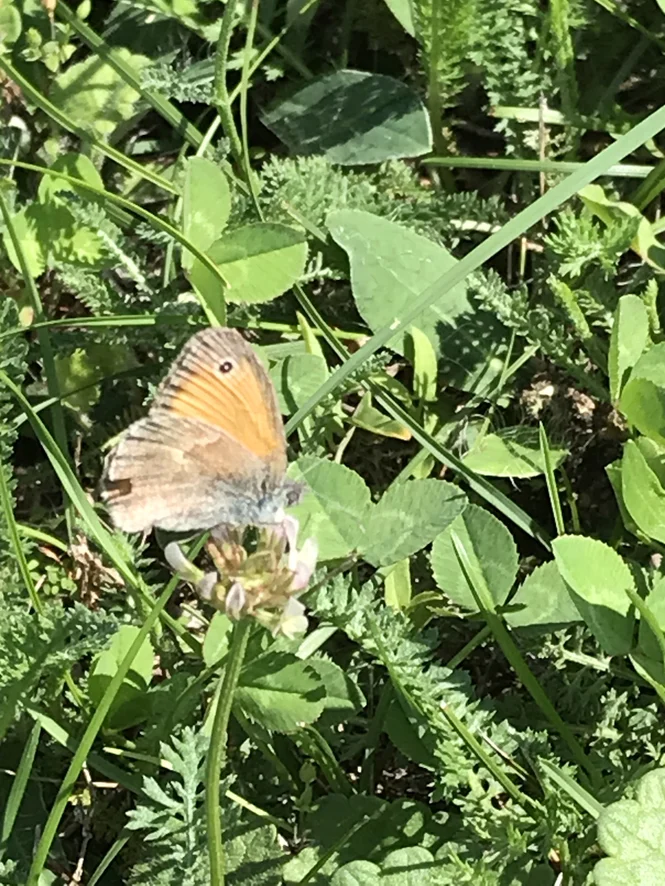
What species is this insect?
Coenonympha pamphilus
